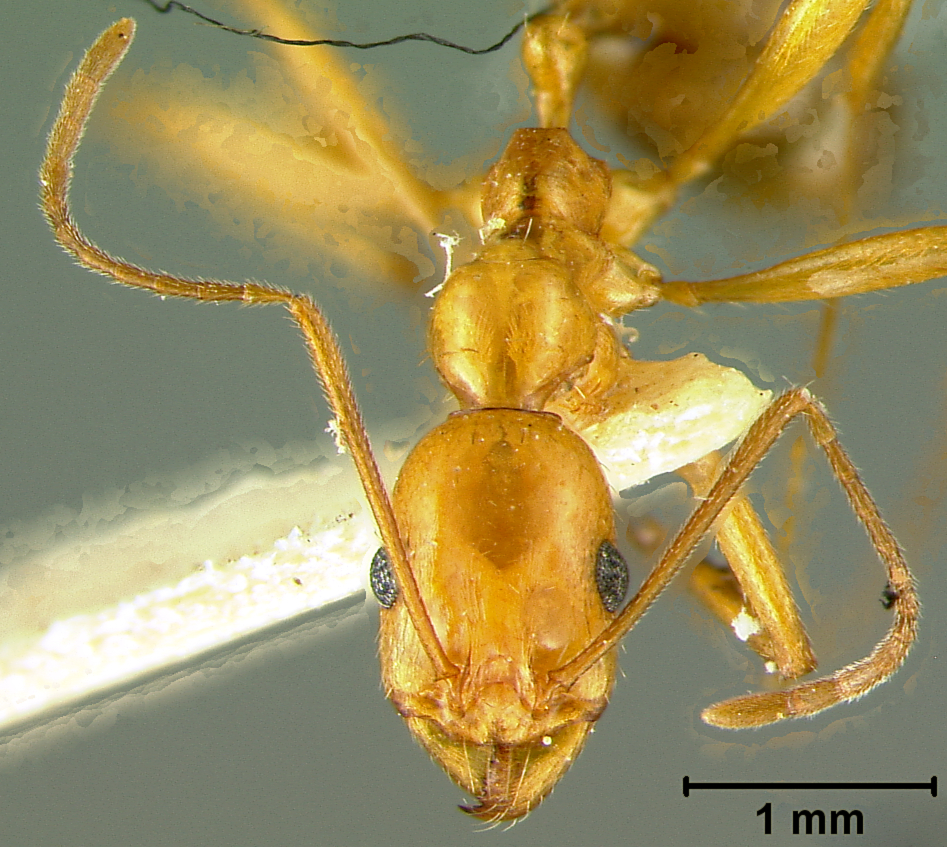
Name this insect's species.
Aphaenogaster boulderensis
